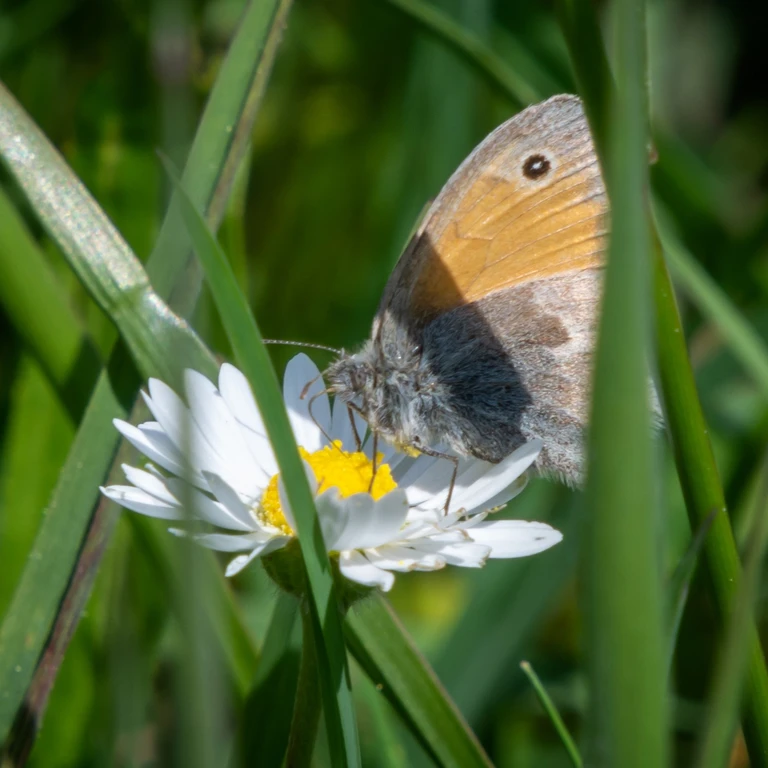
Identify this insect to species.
Coenonympha pamphilus
